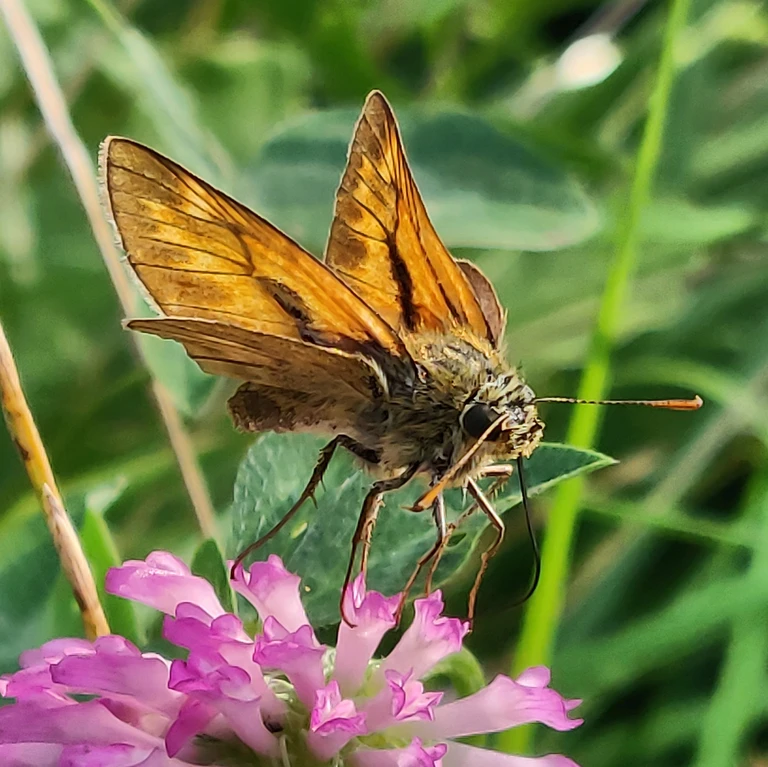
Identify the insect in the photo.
Ochlodes sylvanus (also Ochlodes venata)
